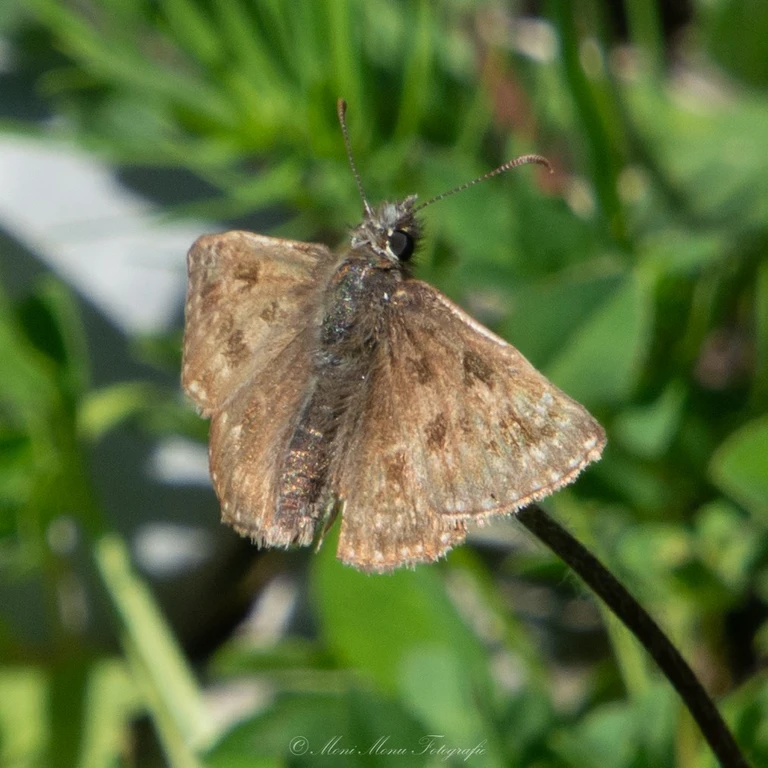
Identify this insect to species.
Erynnis tages
